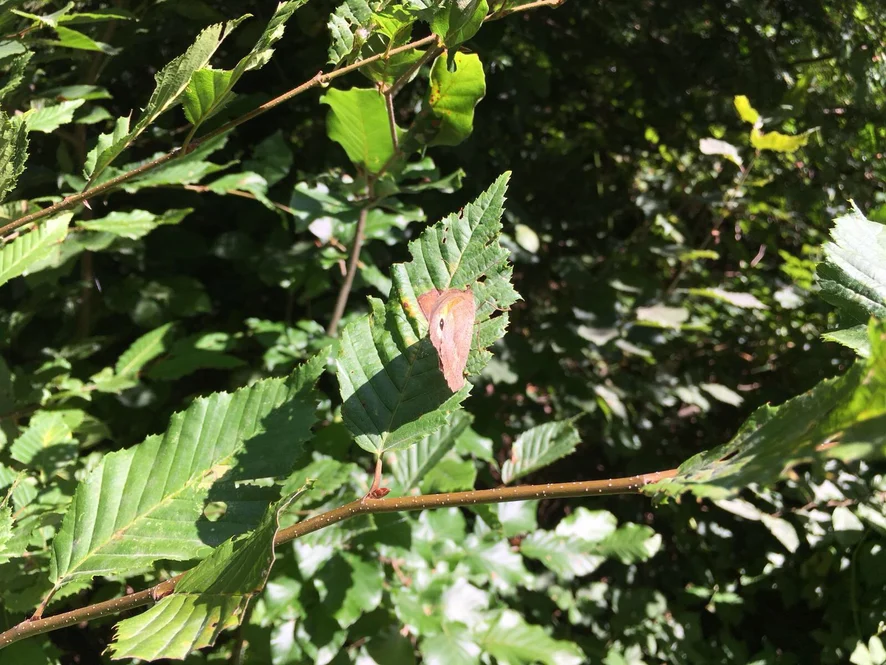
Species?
Maniola jurtina
